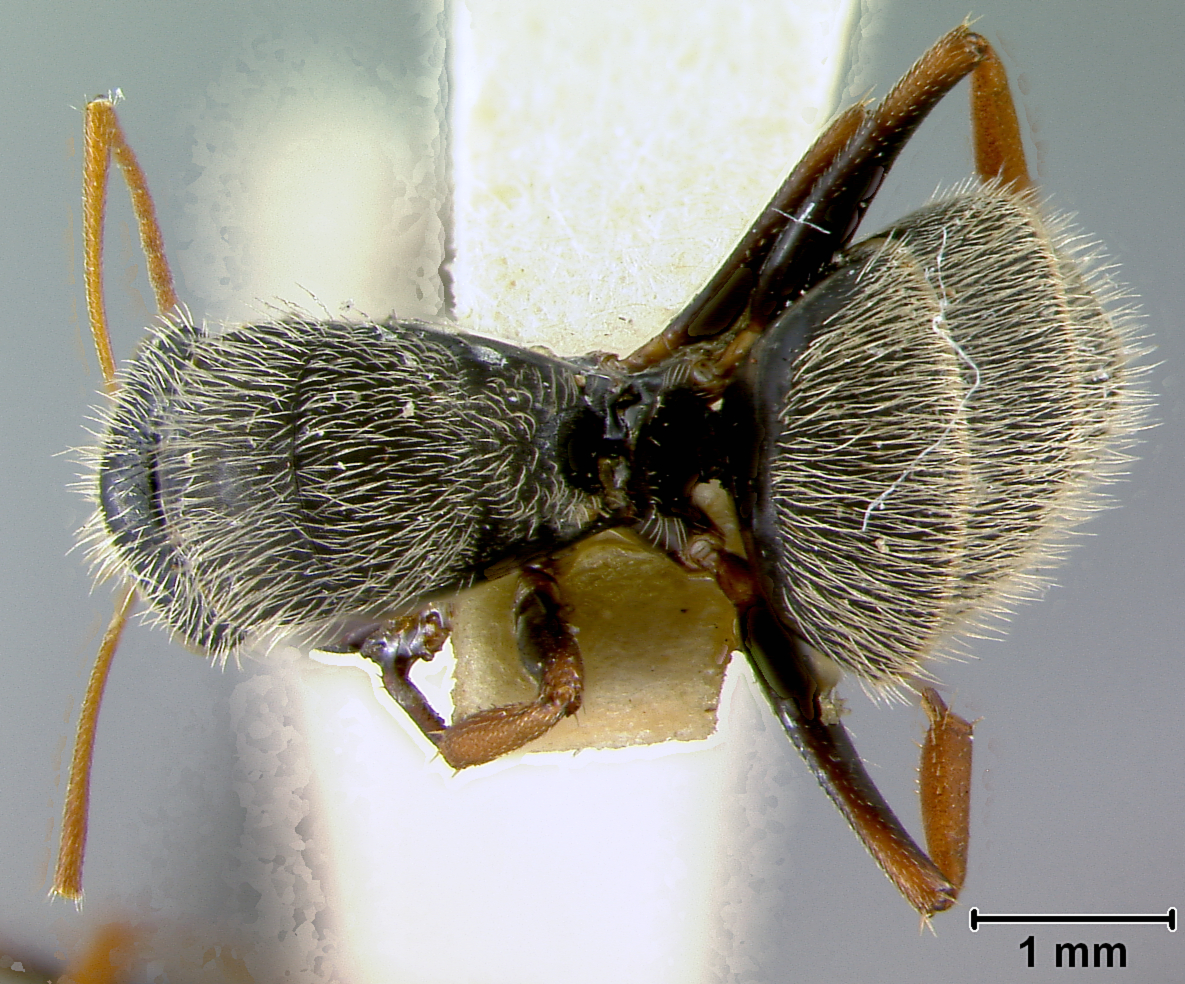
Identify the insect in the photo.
Camponotus sphaericus
